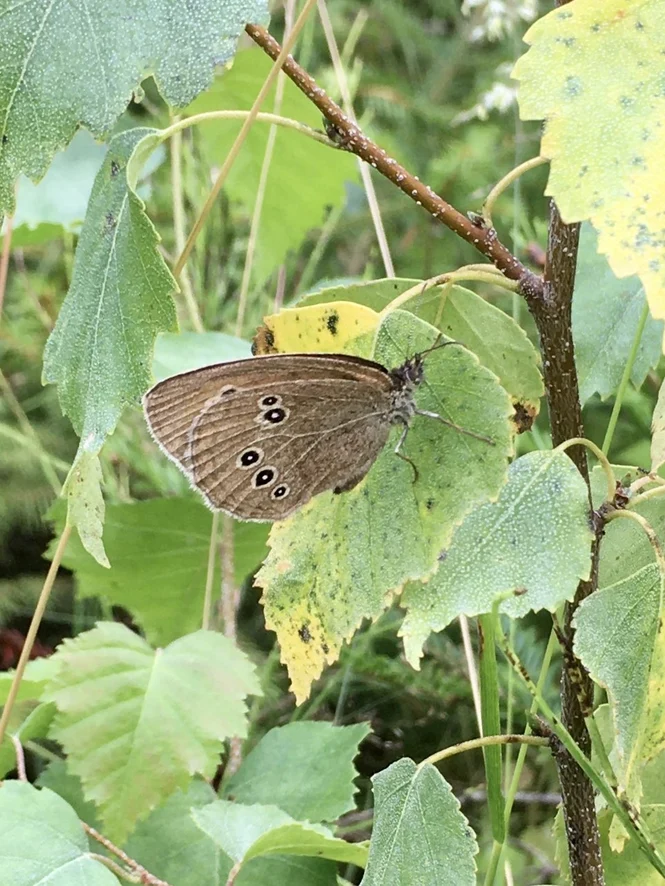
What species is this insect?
Aphantopus hyperantus
